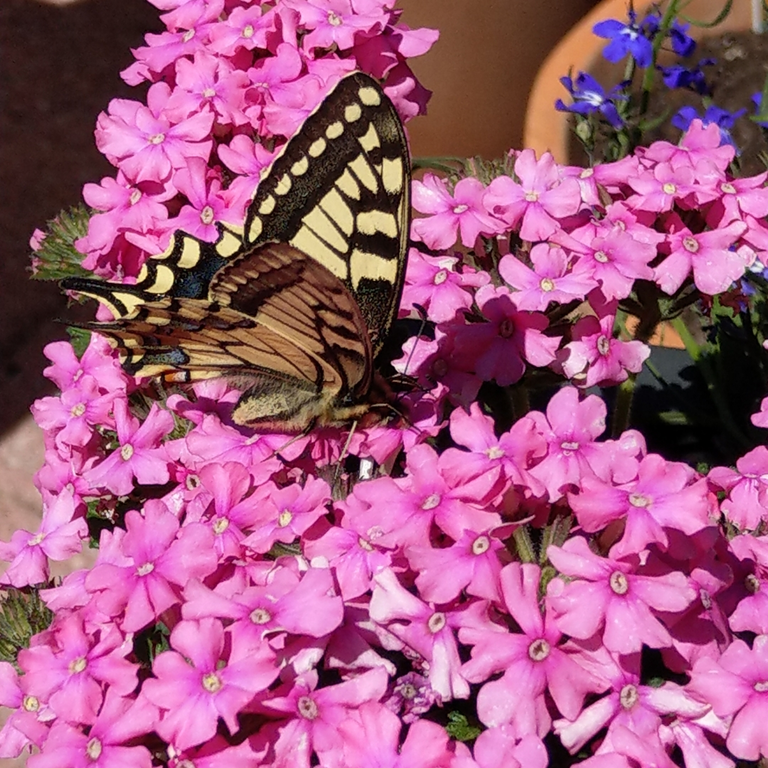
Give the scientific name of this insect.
Papilio machaon
